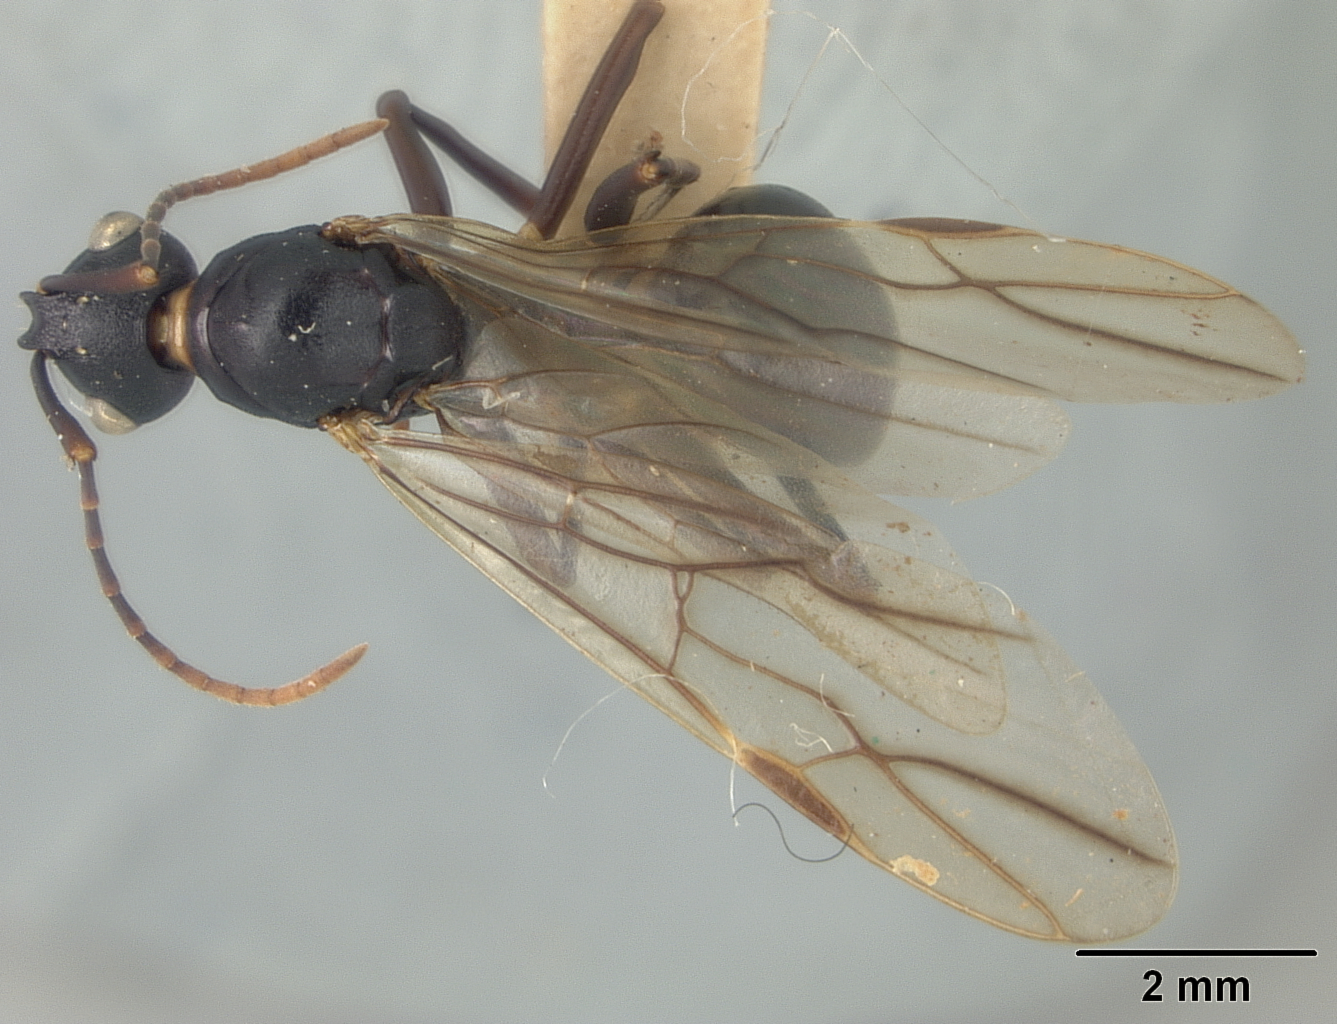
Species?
Polyrhachis osae
